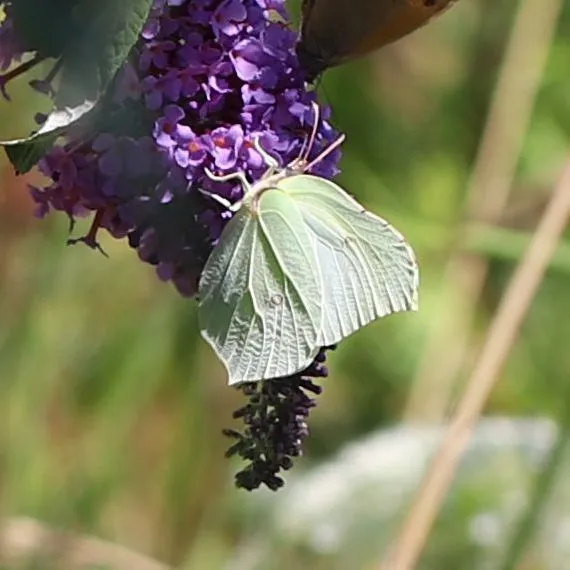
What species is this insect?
Gonepteryx rhamni
